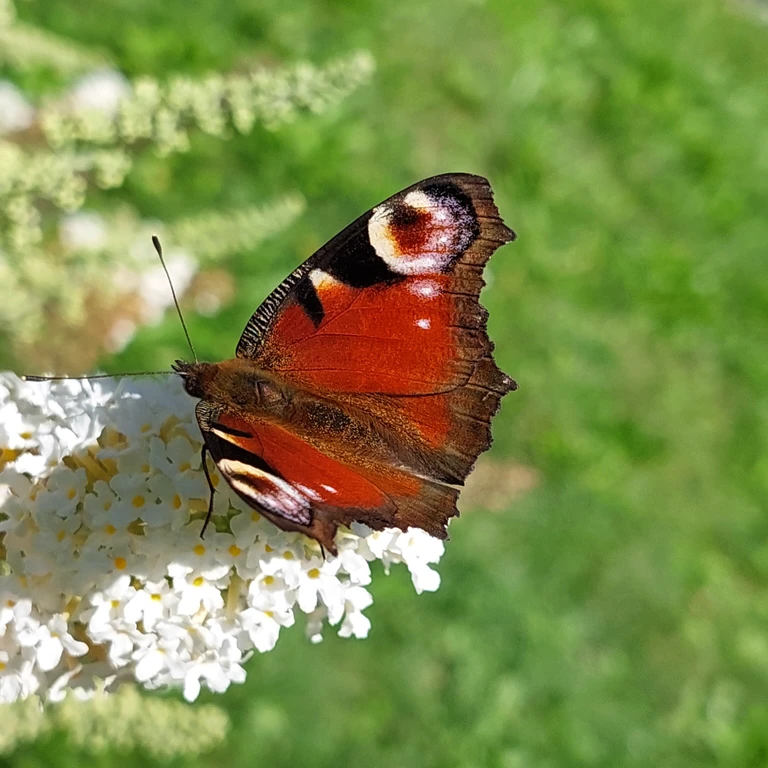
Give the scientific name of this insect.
Aglais io
